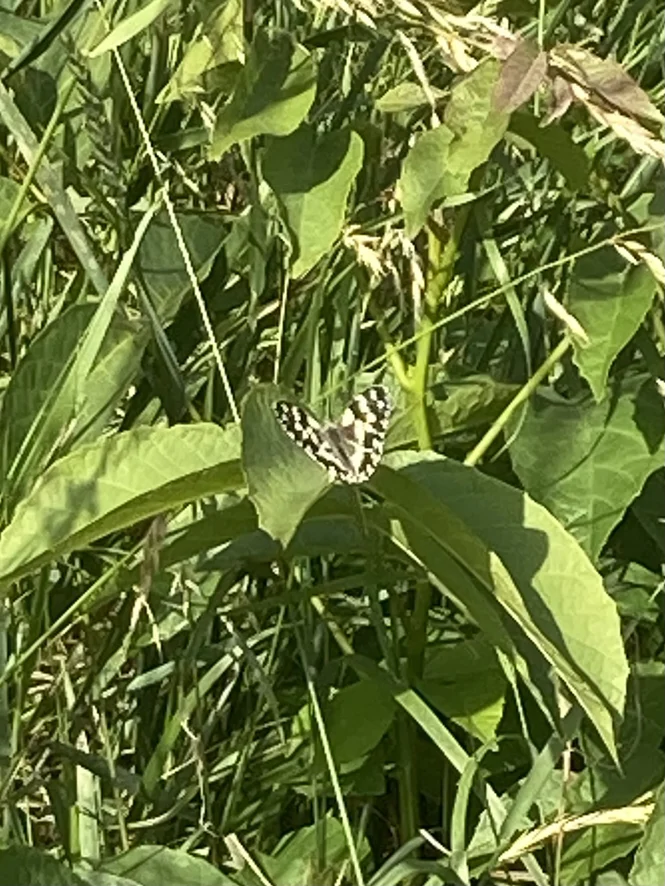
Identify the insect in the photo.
Melanargia galathea
